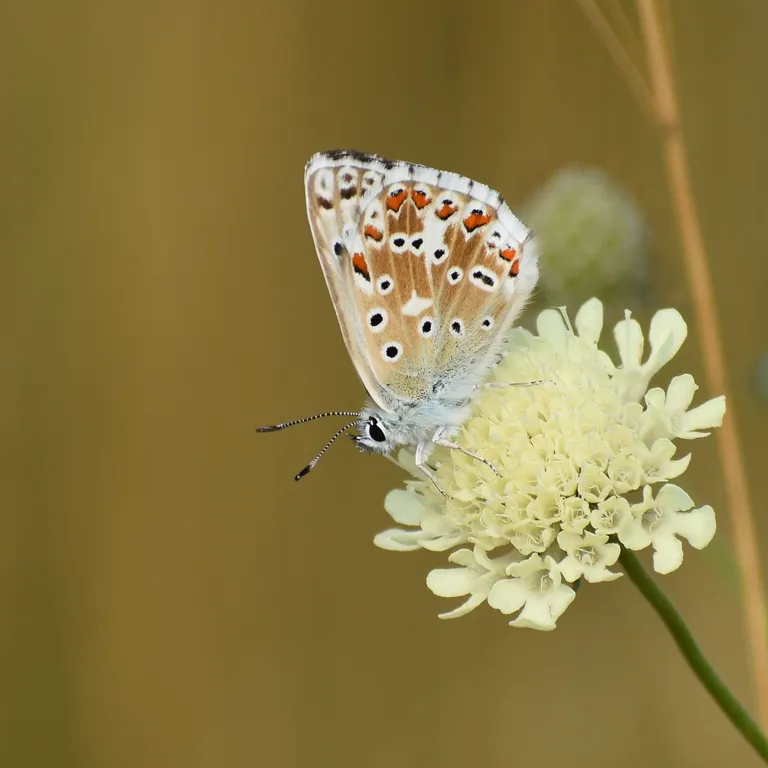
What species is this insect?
Lysandra coridon
